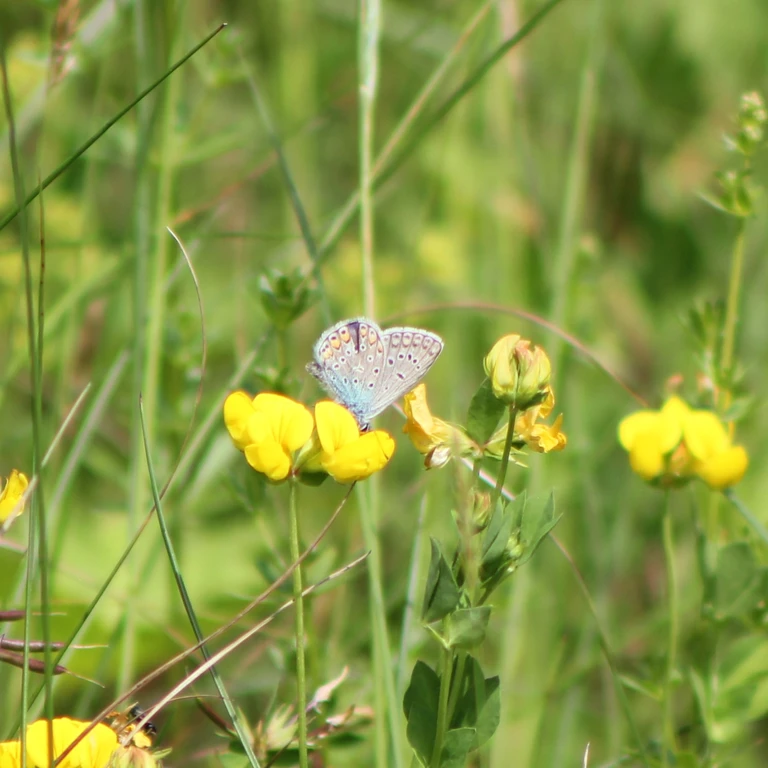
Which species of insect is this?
Polyommatus icarus
